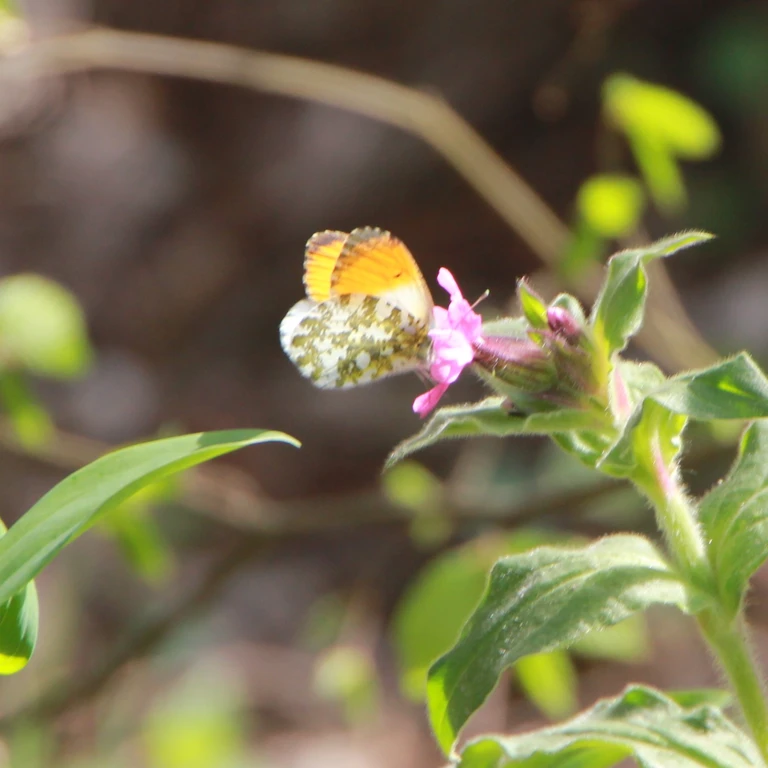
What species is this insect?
Anthocharis cardamines
